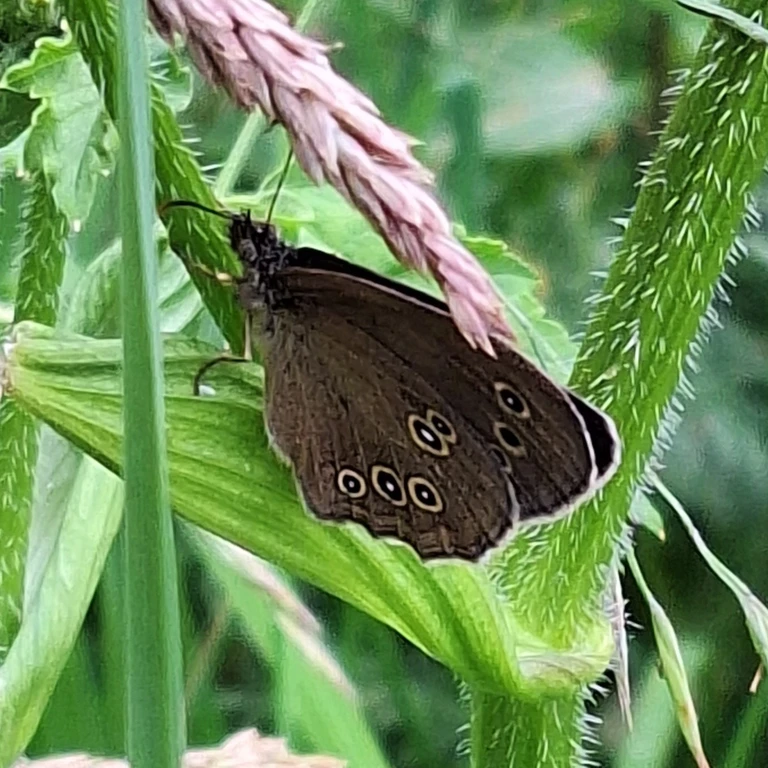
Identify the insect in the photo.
Aphantopus hyperantus
